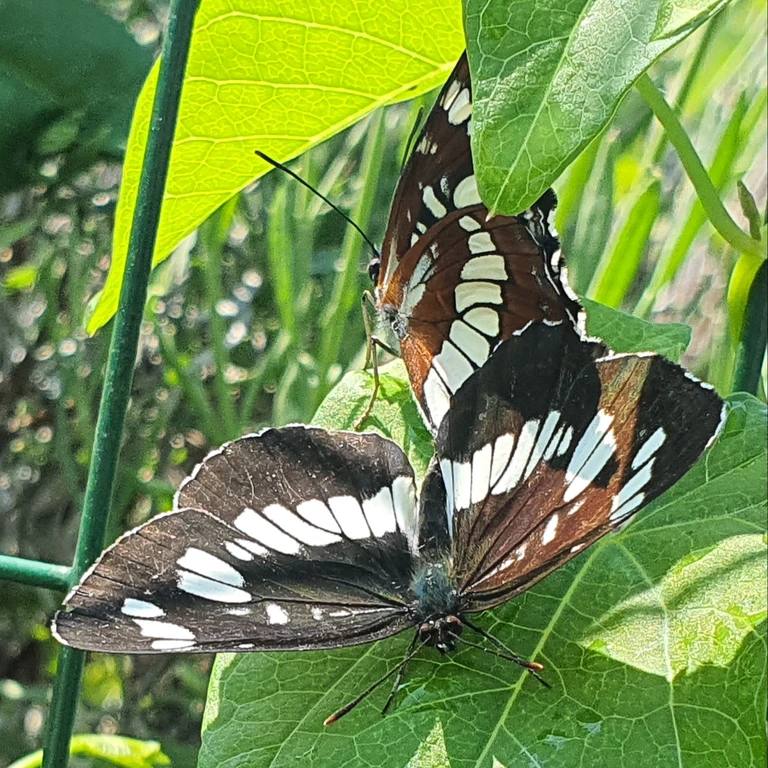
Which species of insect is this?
Neptis rivularis
